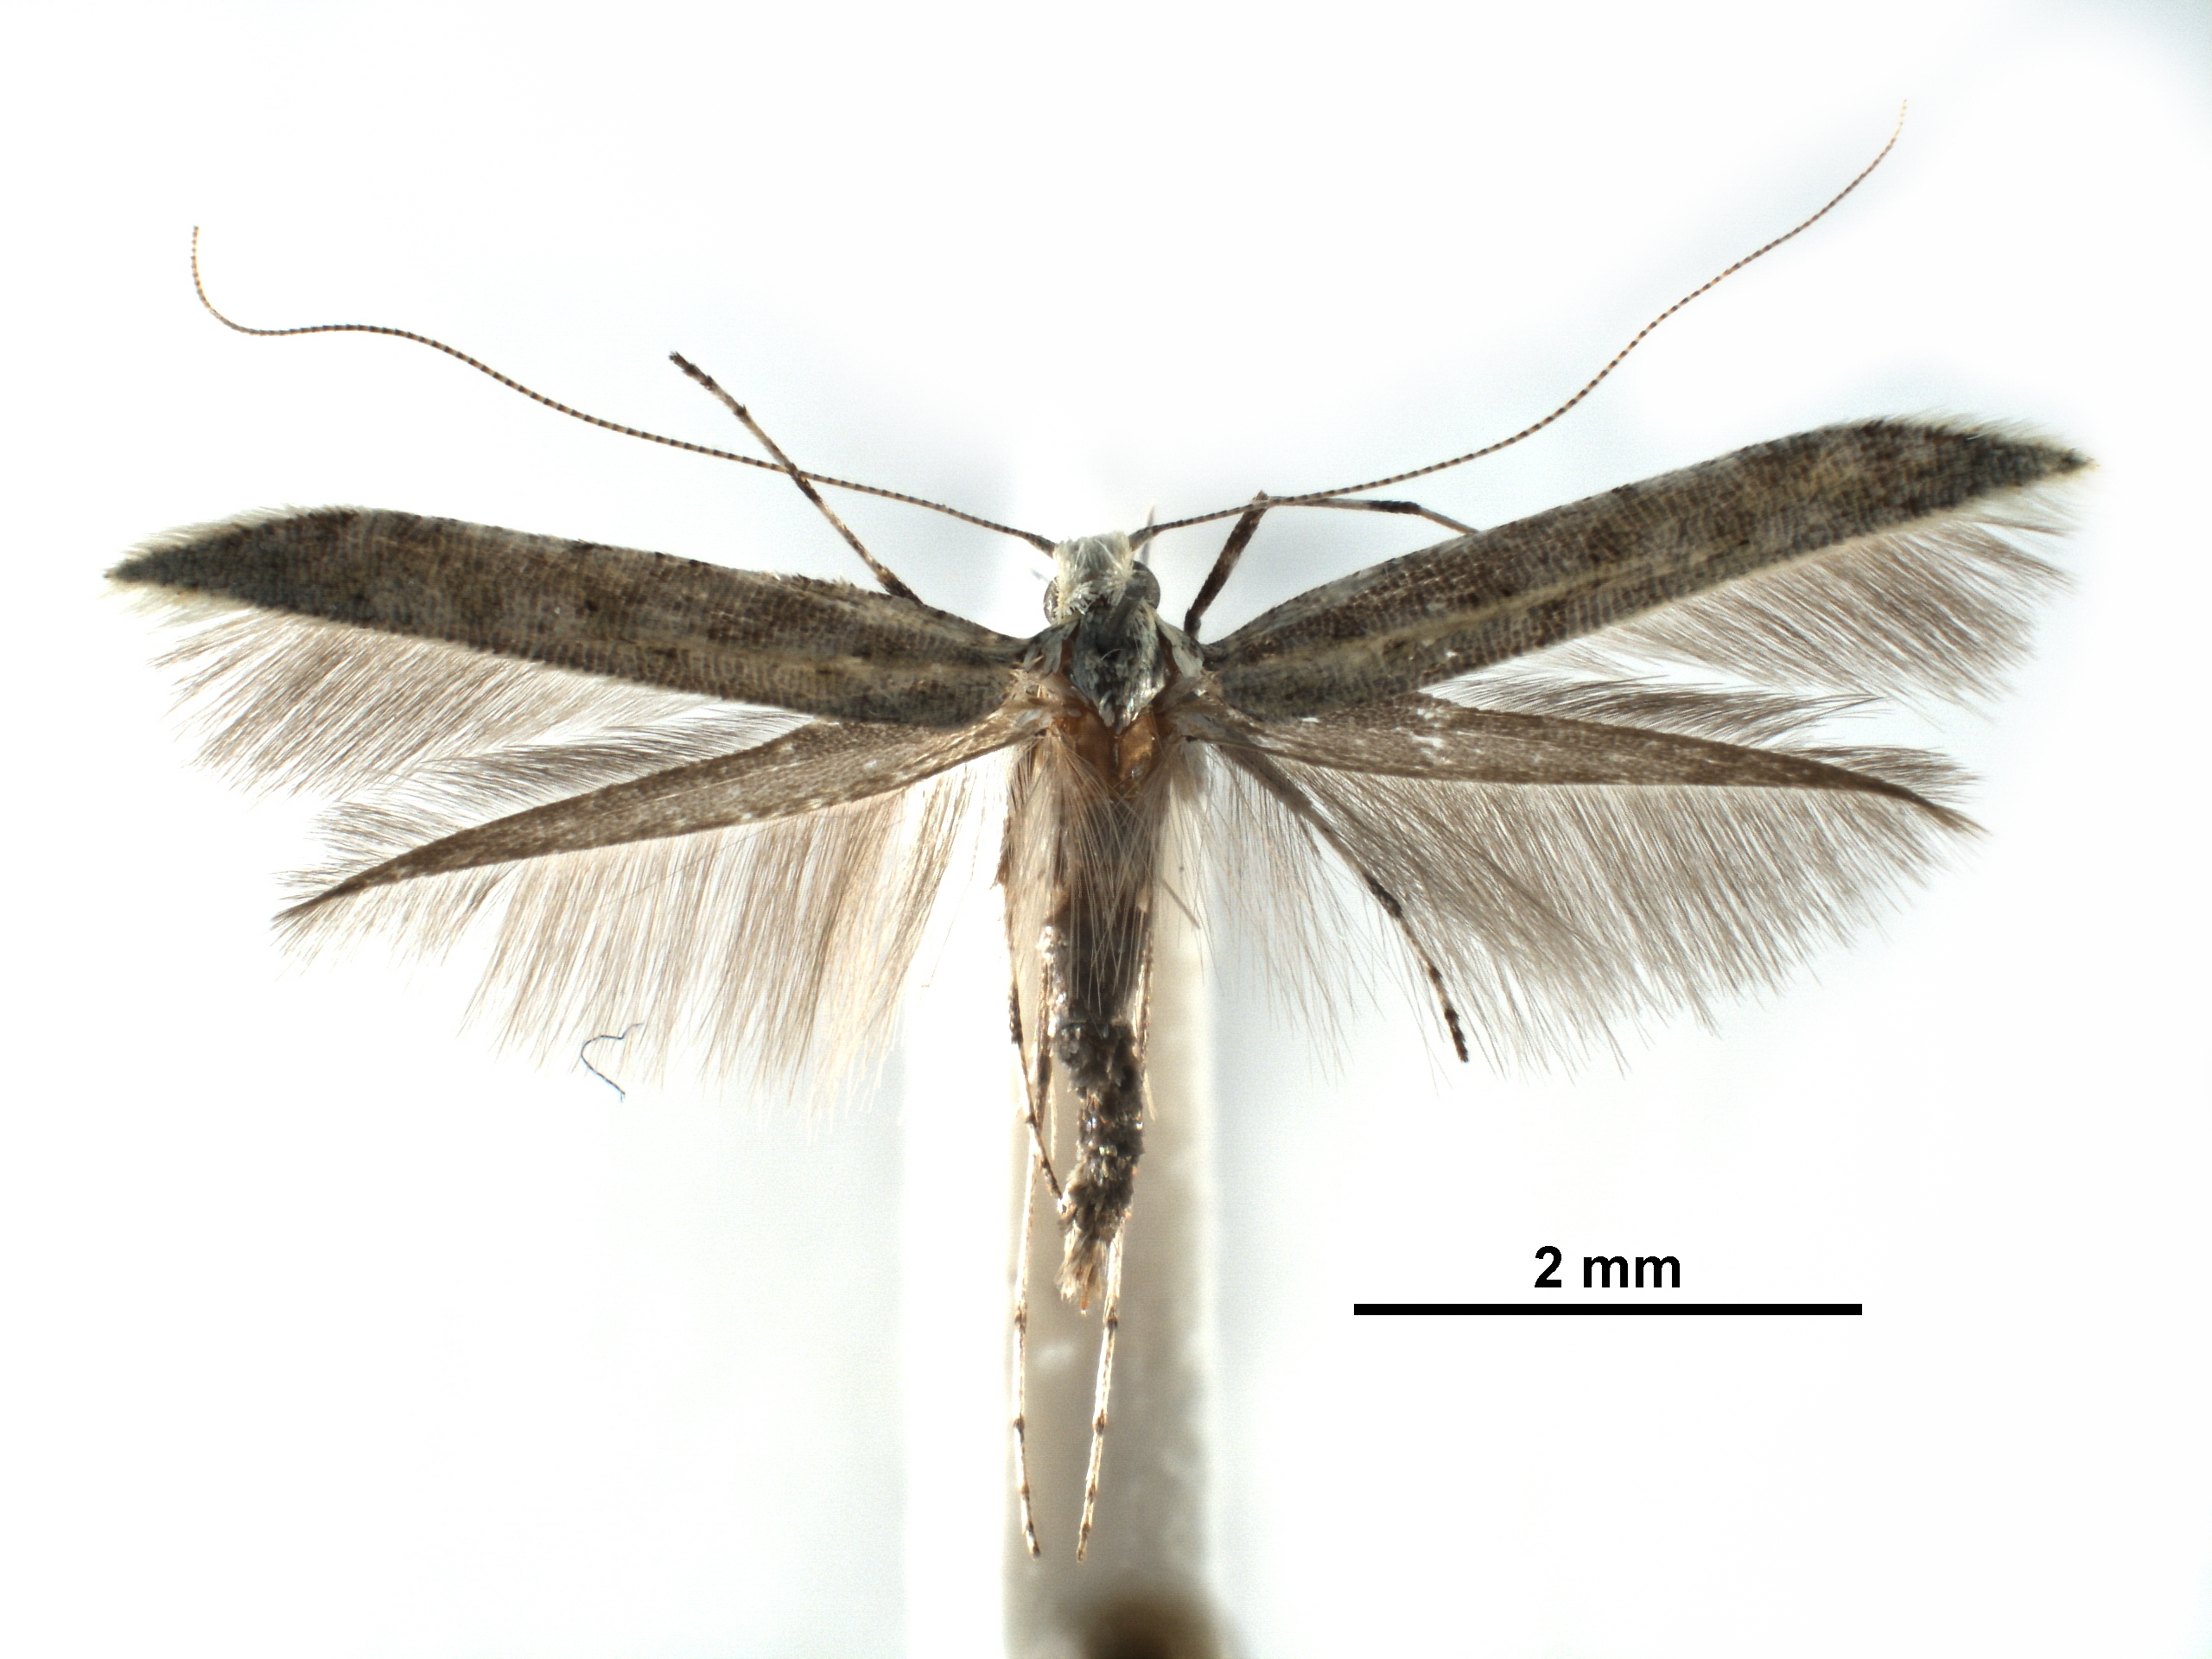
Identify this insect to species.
Povolnya sulphurellum
